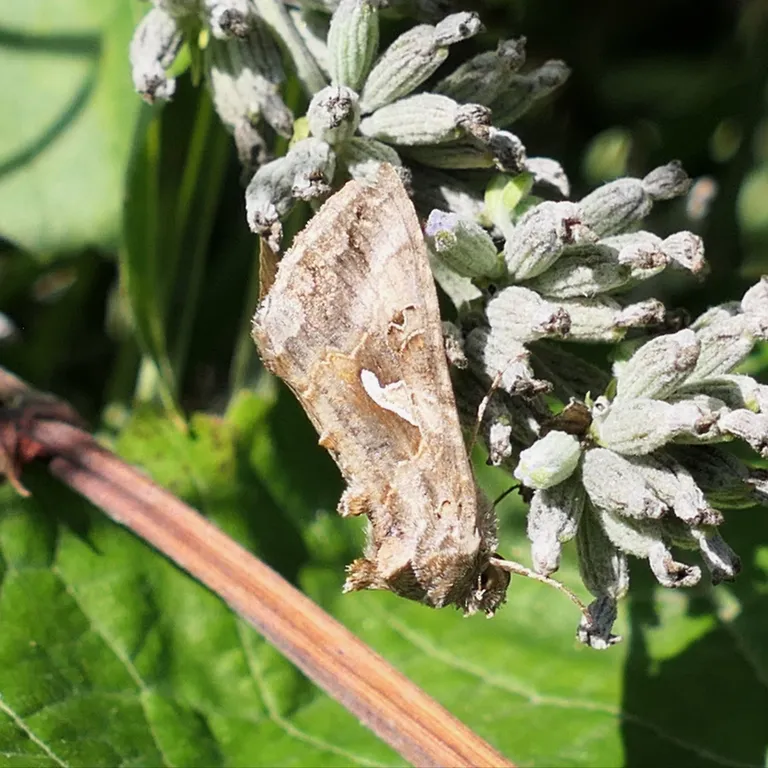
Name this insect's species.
Autographa gamma
